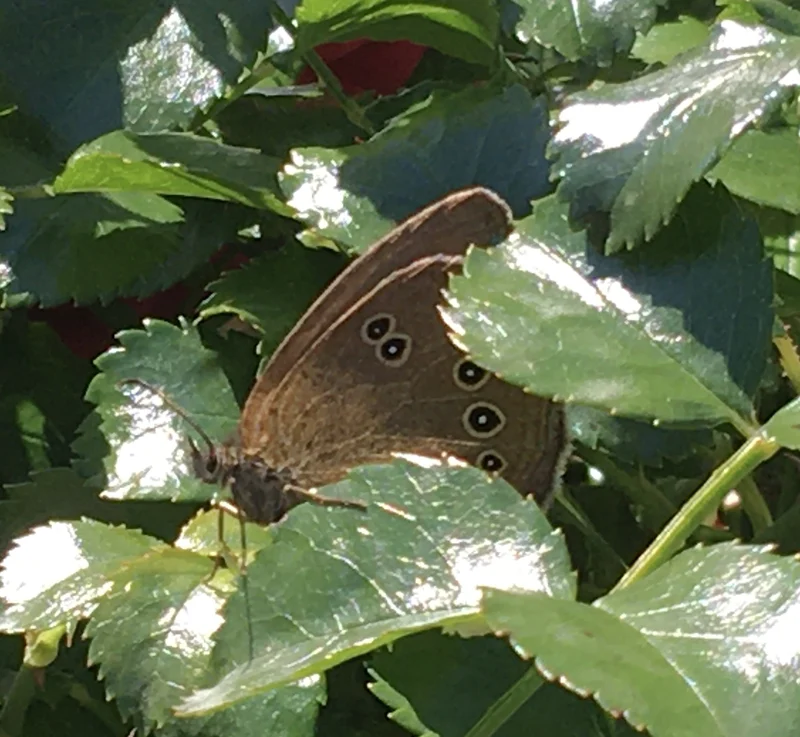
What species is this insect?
Aphantopus hyperantus
